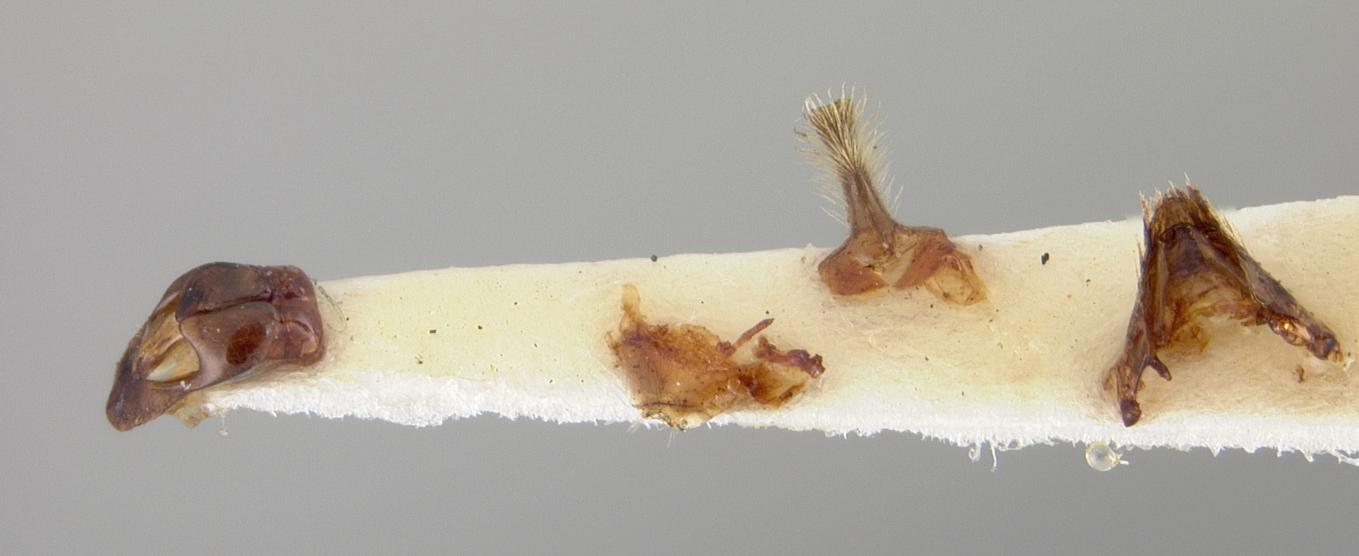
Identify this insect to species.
Andrena navajorum
